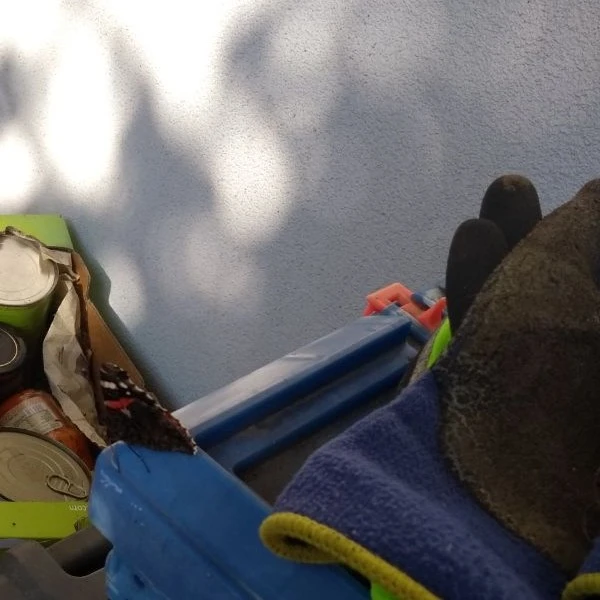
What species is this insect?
Vanessa atalanta
